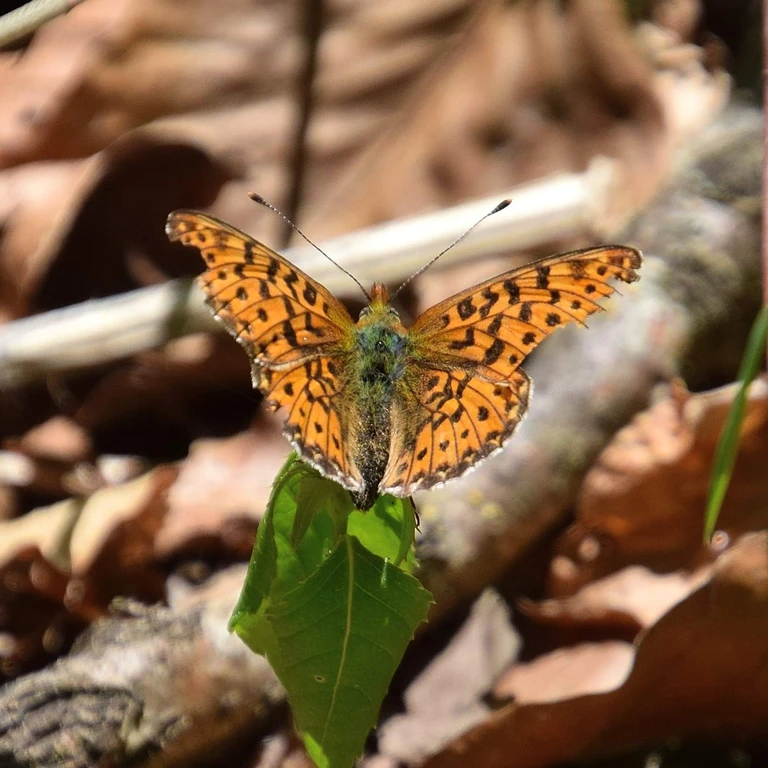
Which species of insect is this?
Boloria euphrosyne (also Clossiana euphrosyne)
